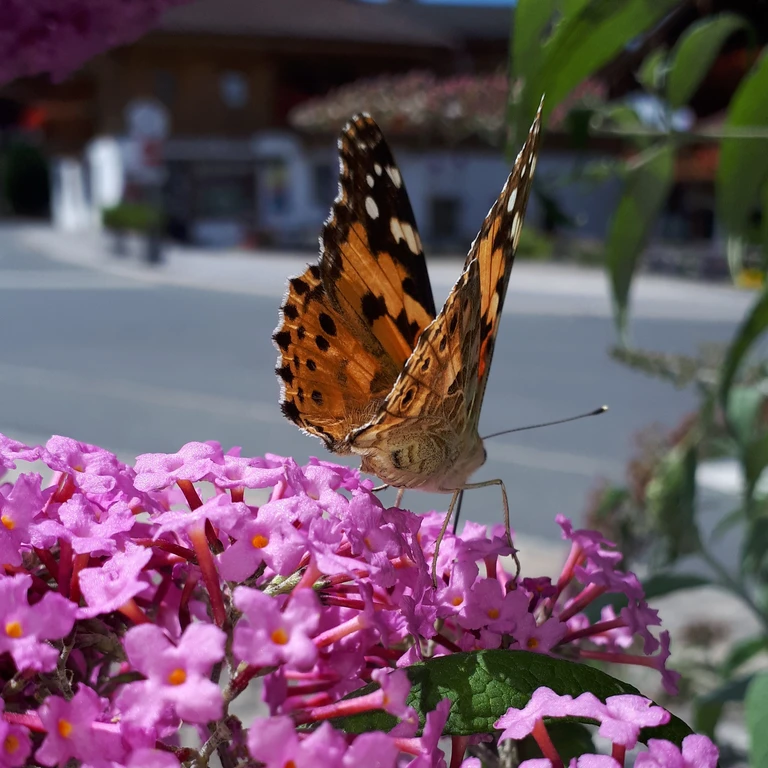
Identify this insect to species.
Vanessa cardui
